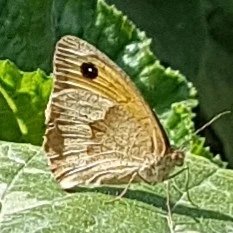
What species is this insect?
Maniola jurtina
